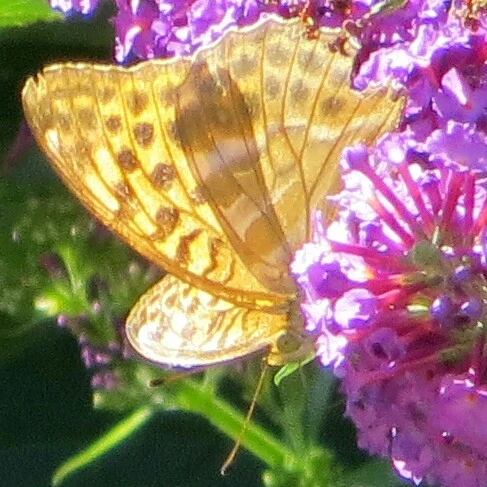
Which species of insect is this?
Argynnis paphia
